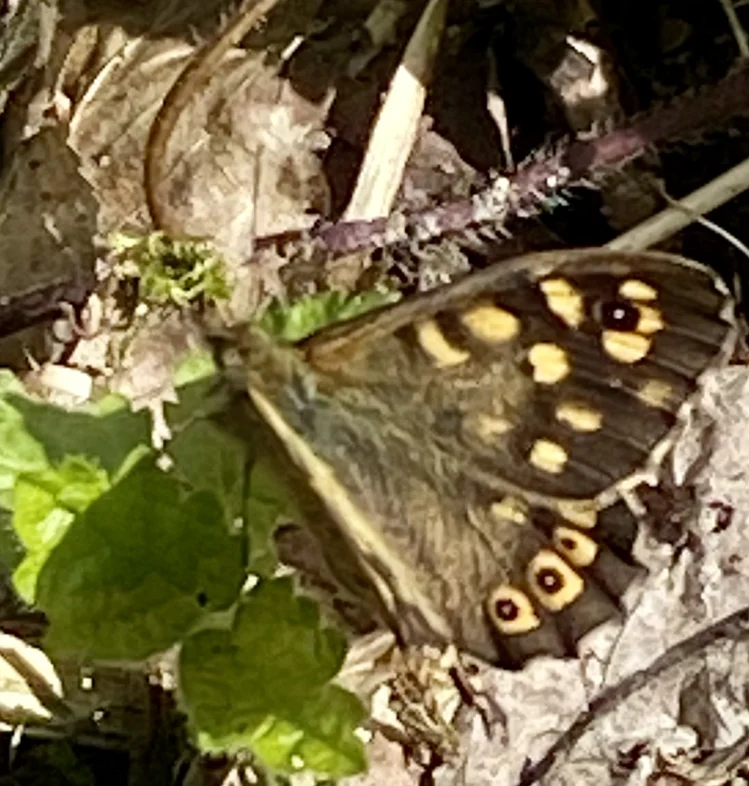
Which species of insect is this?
Pararge aegeria
